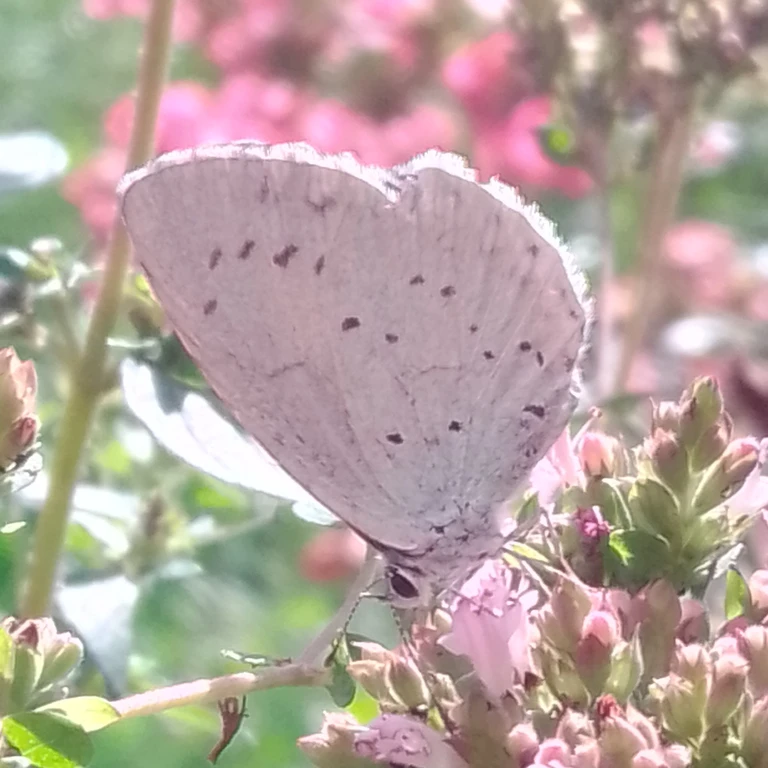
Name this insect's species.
Celastrina argiolus
